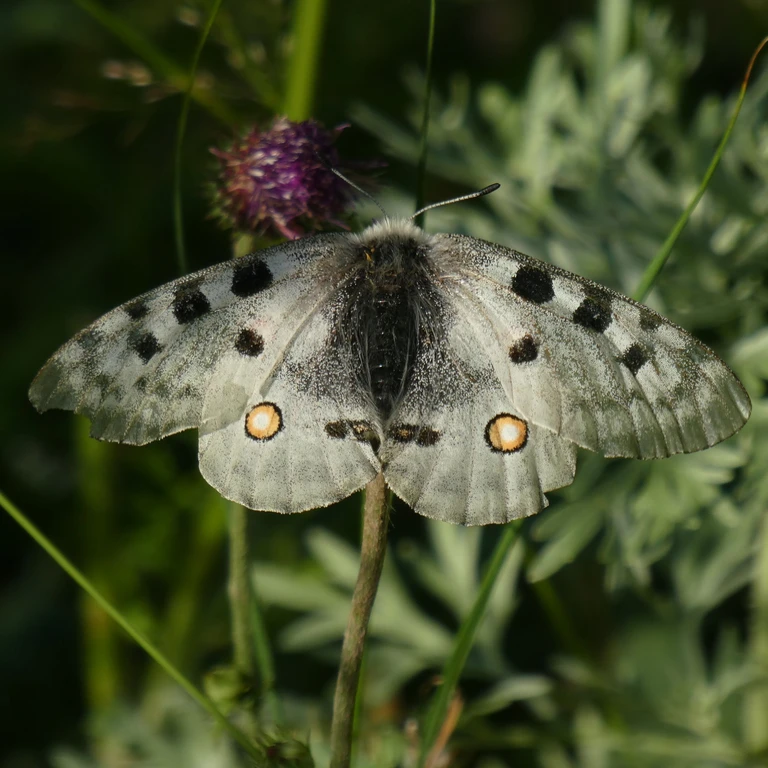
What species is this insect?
Parnassius apollo
